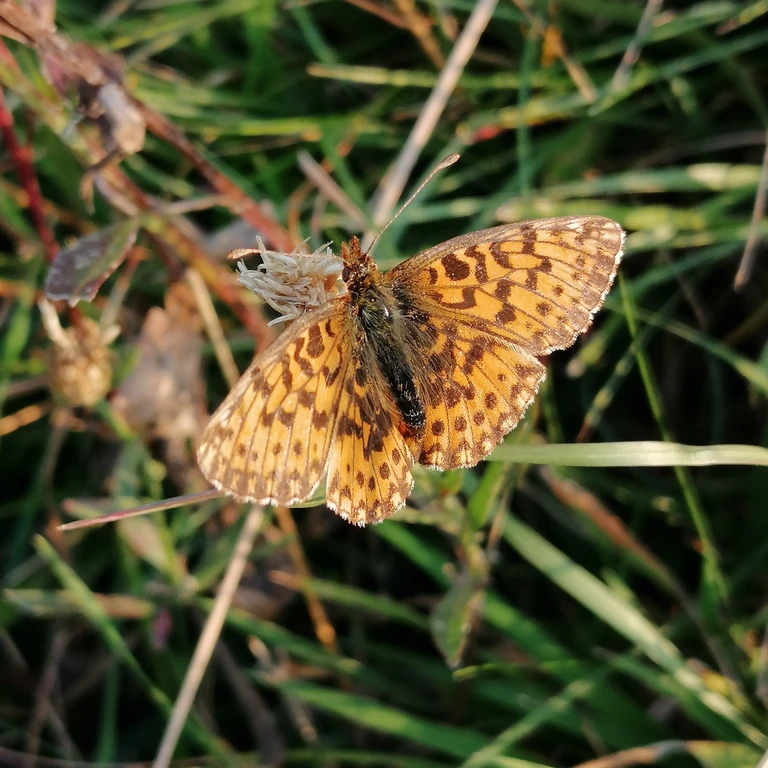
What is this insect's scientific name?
Boloria dia
